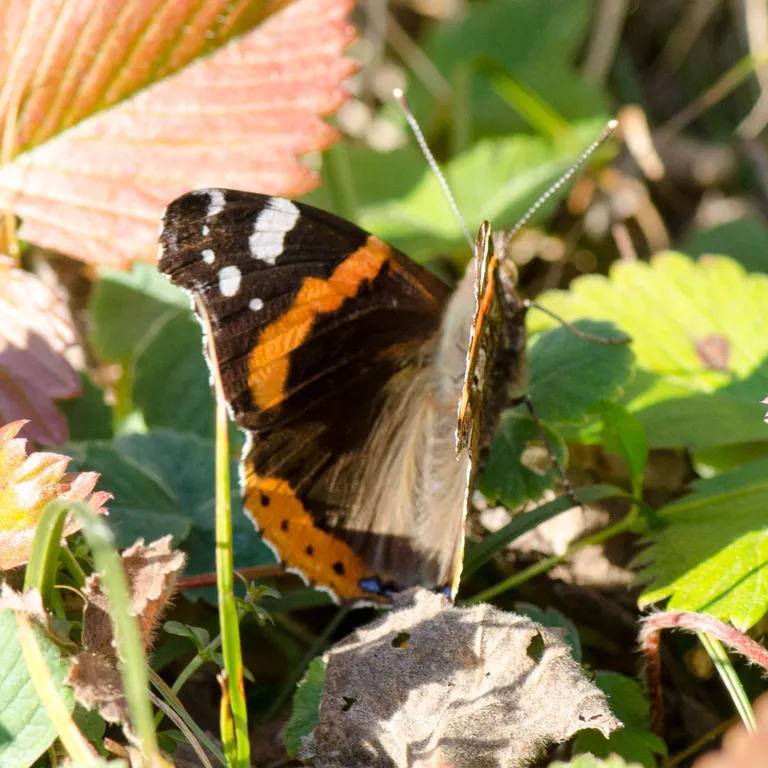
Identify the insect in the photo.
Vanessa atalanta
